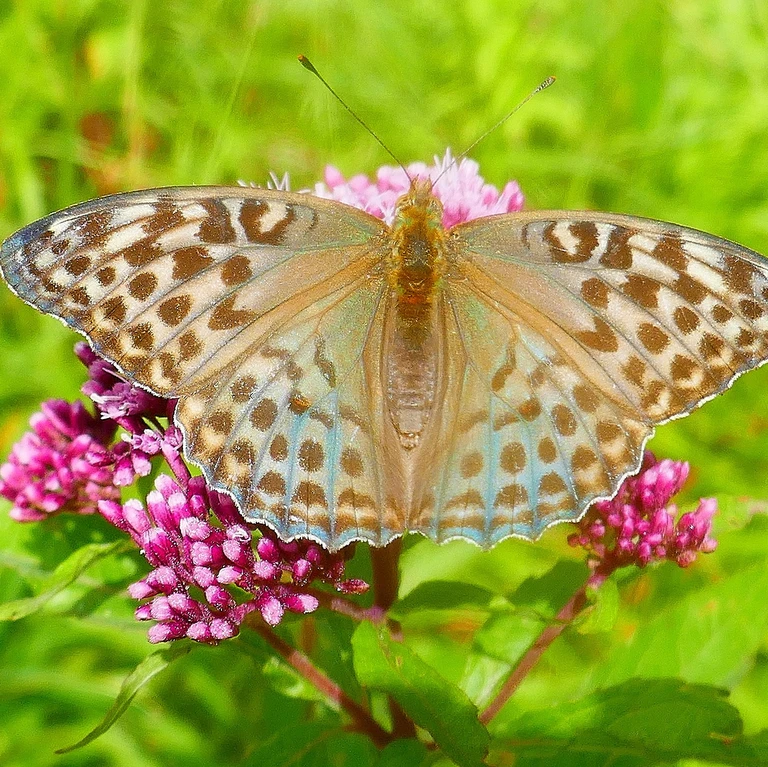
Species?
Argynnis paphia
